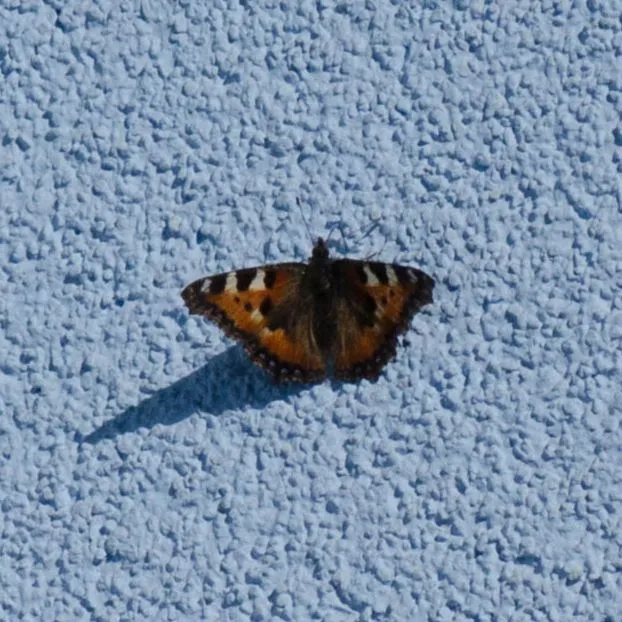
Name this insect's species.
Aglais urticae
